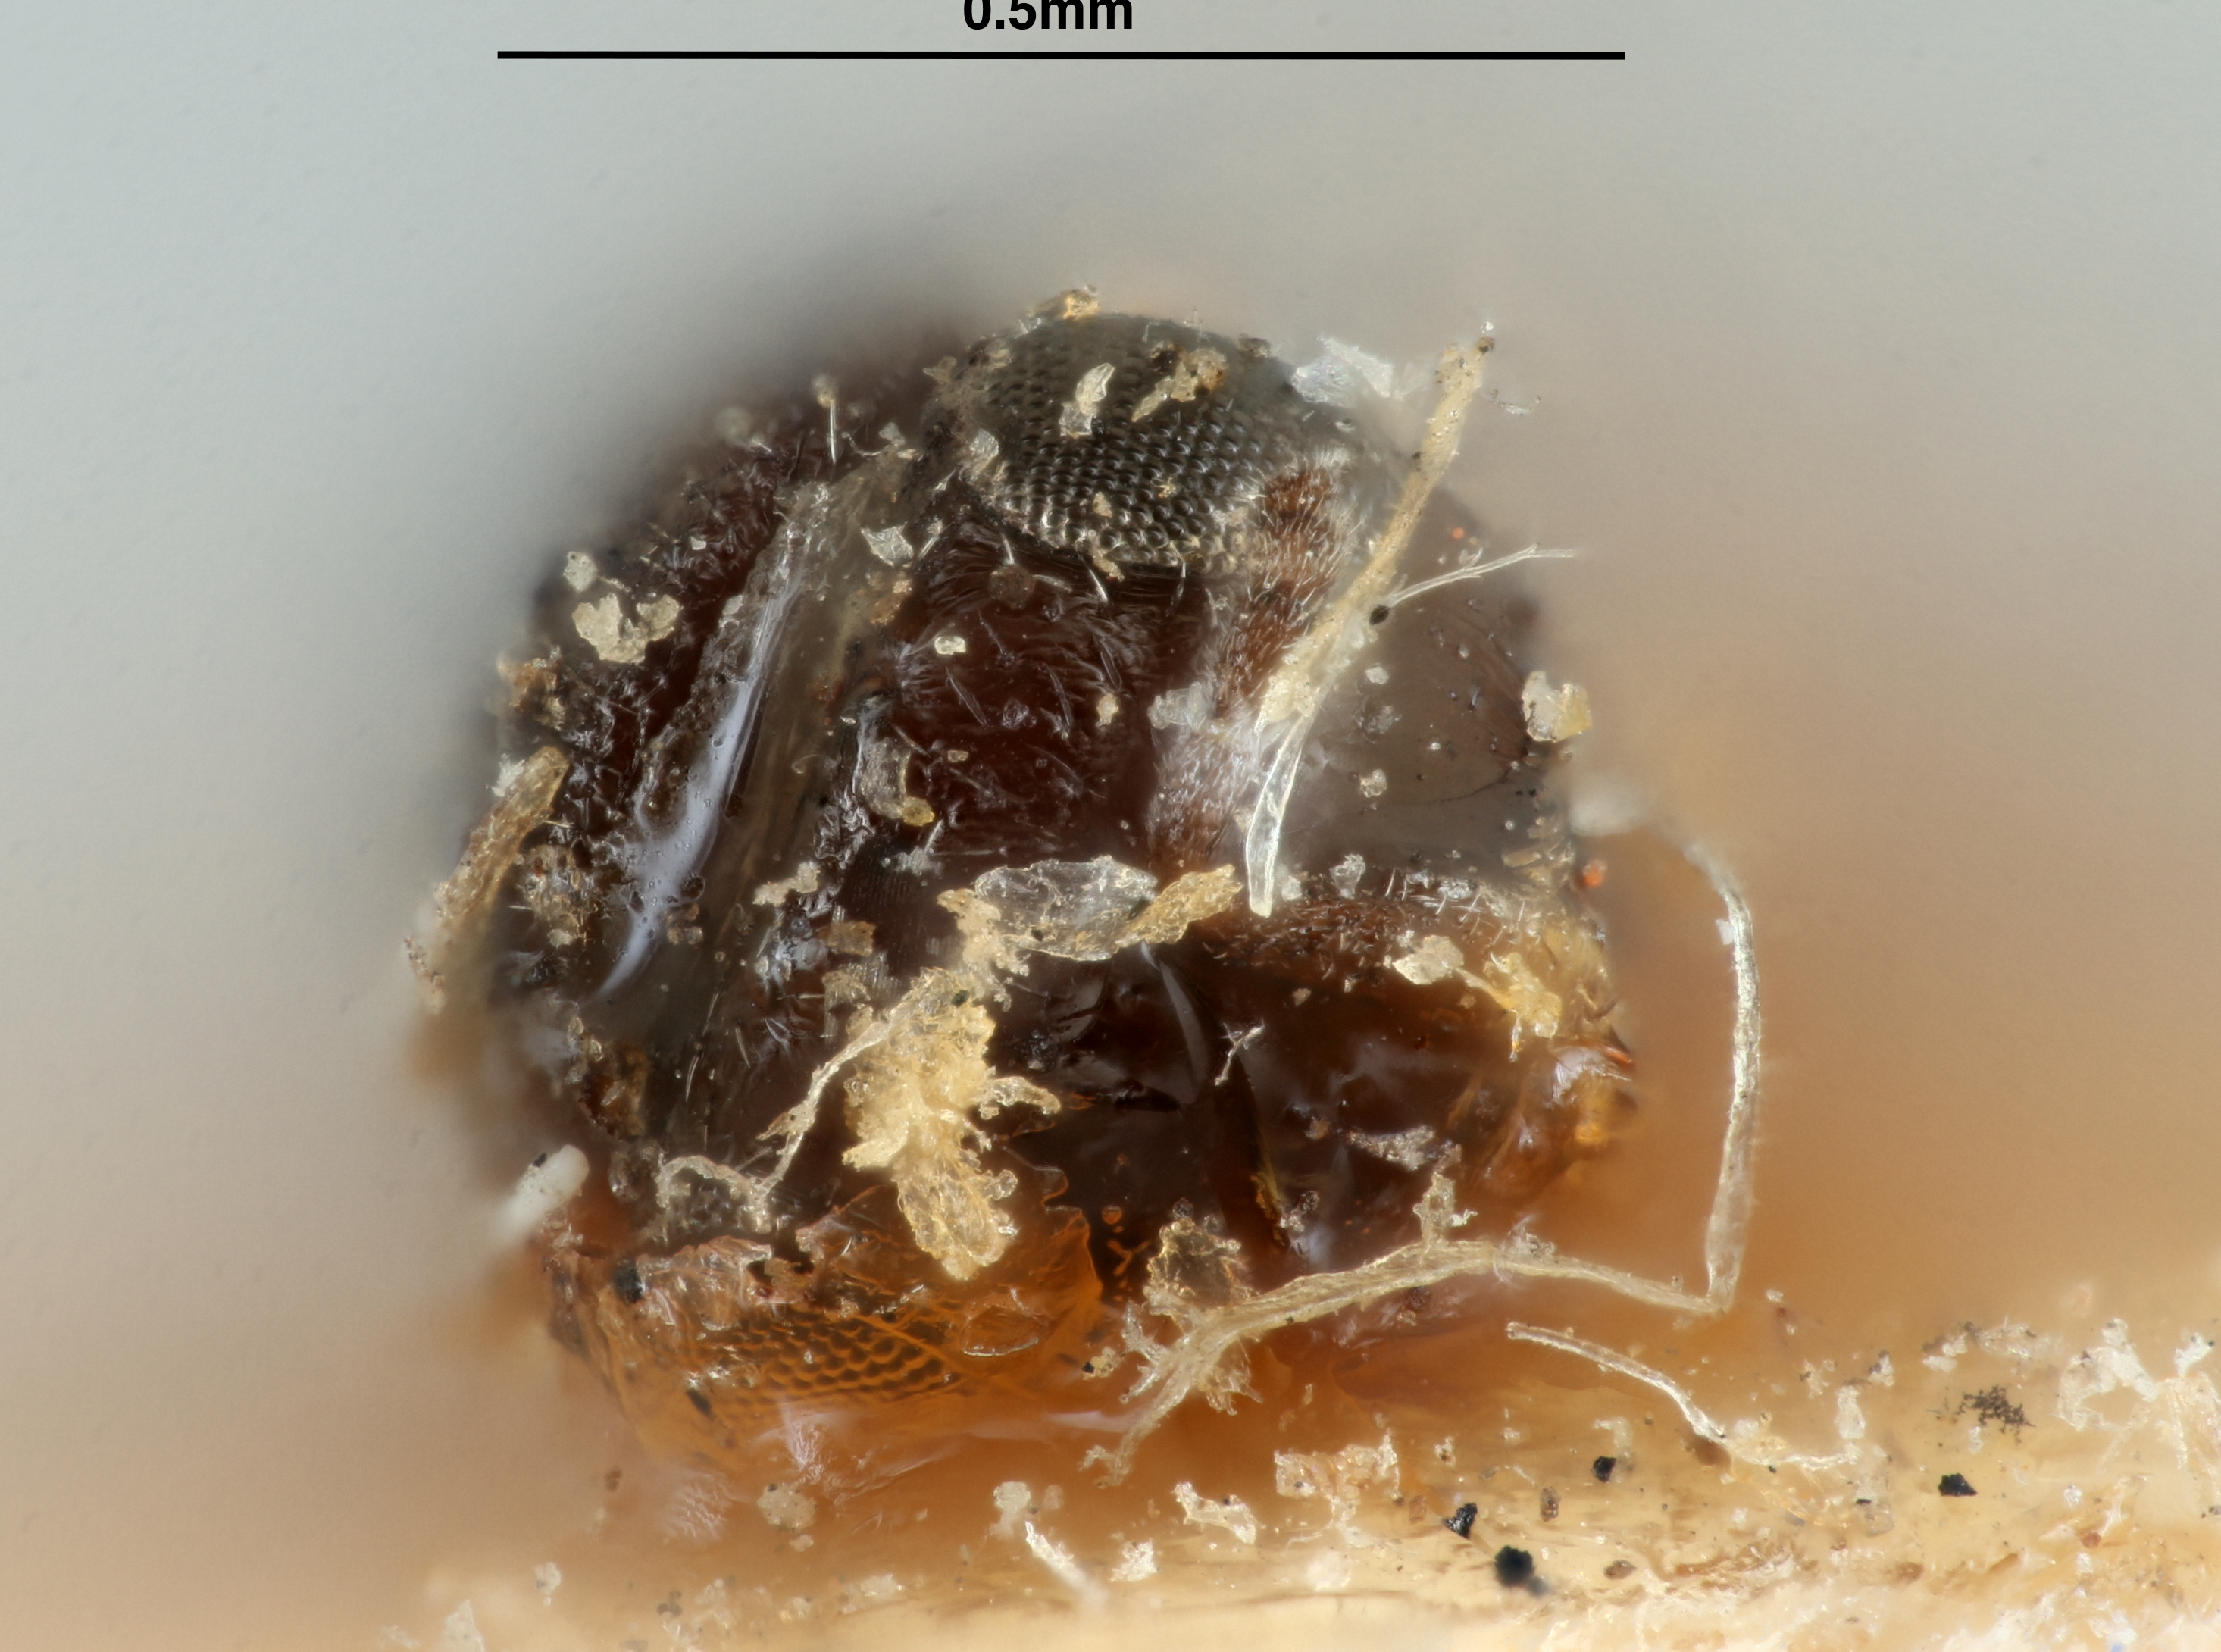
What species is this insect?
Prosacantha americana
